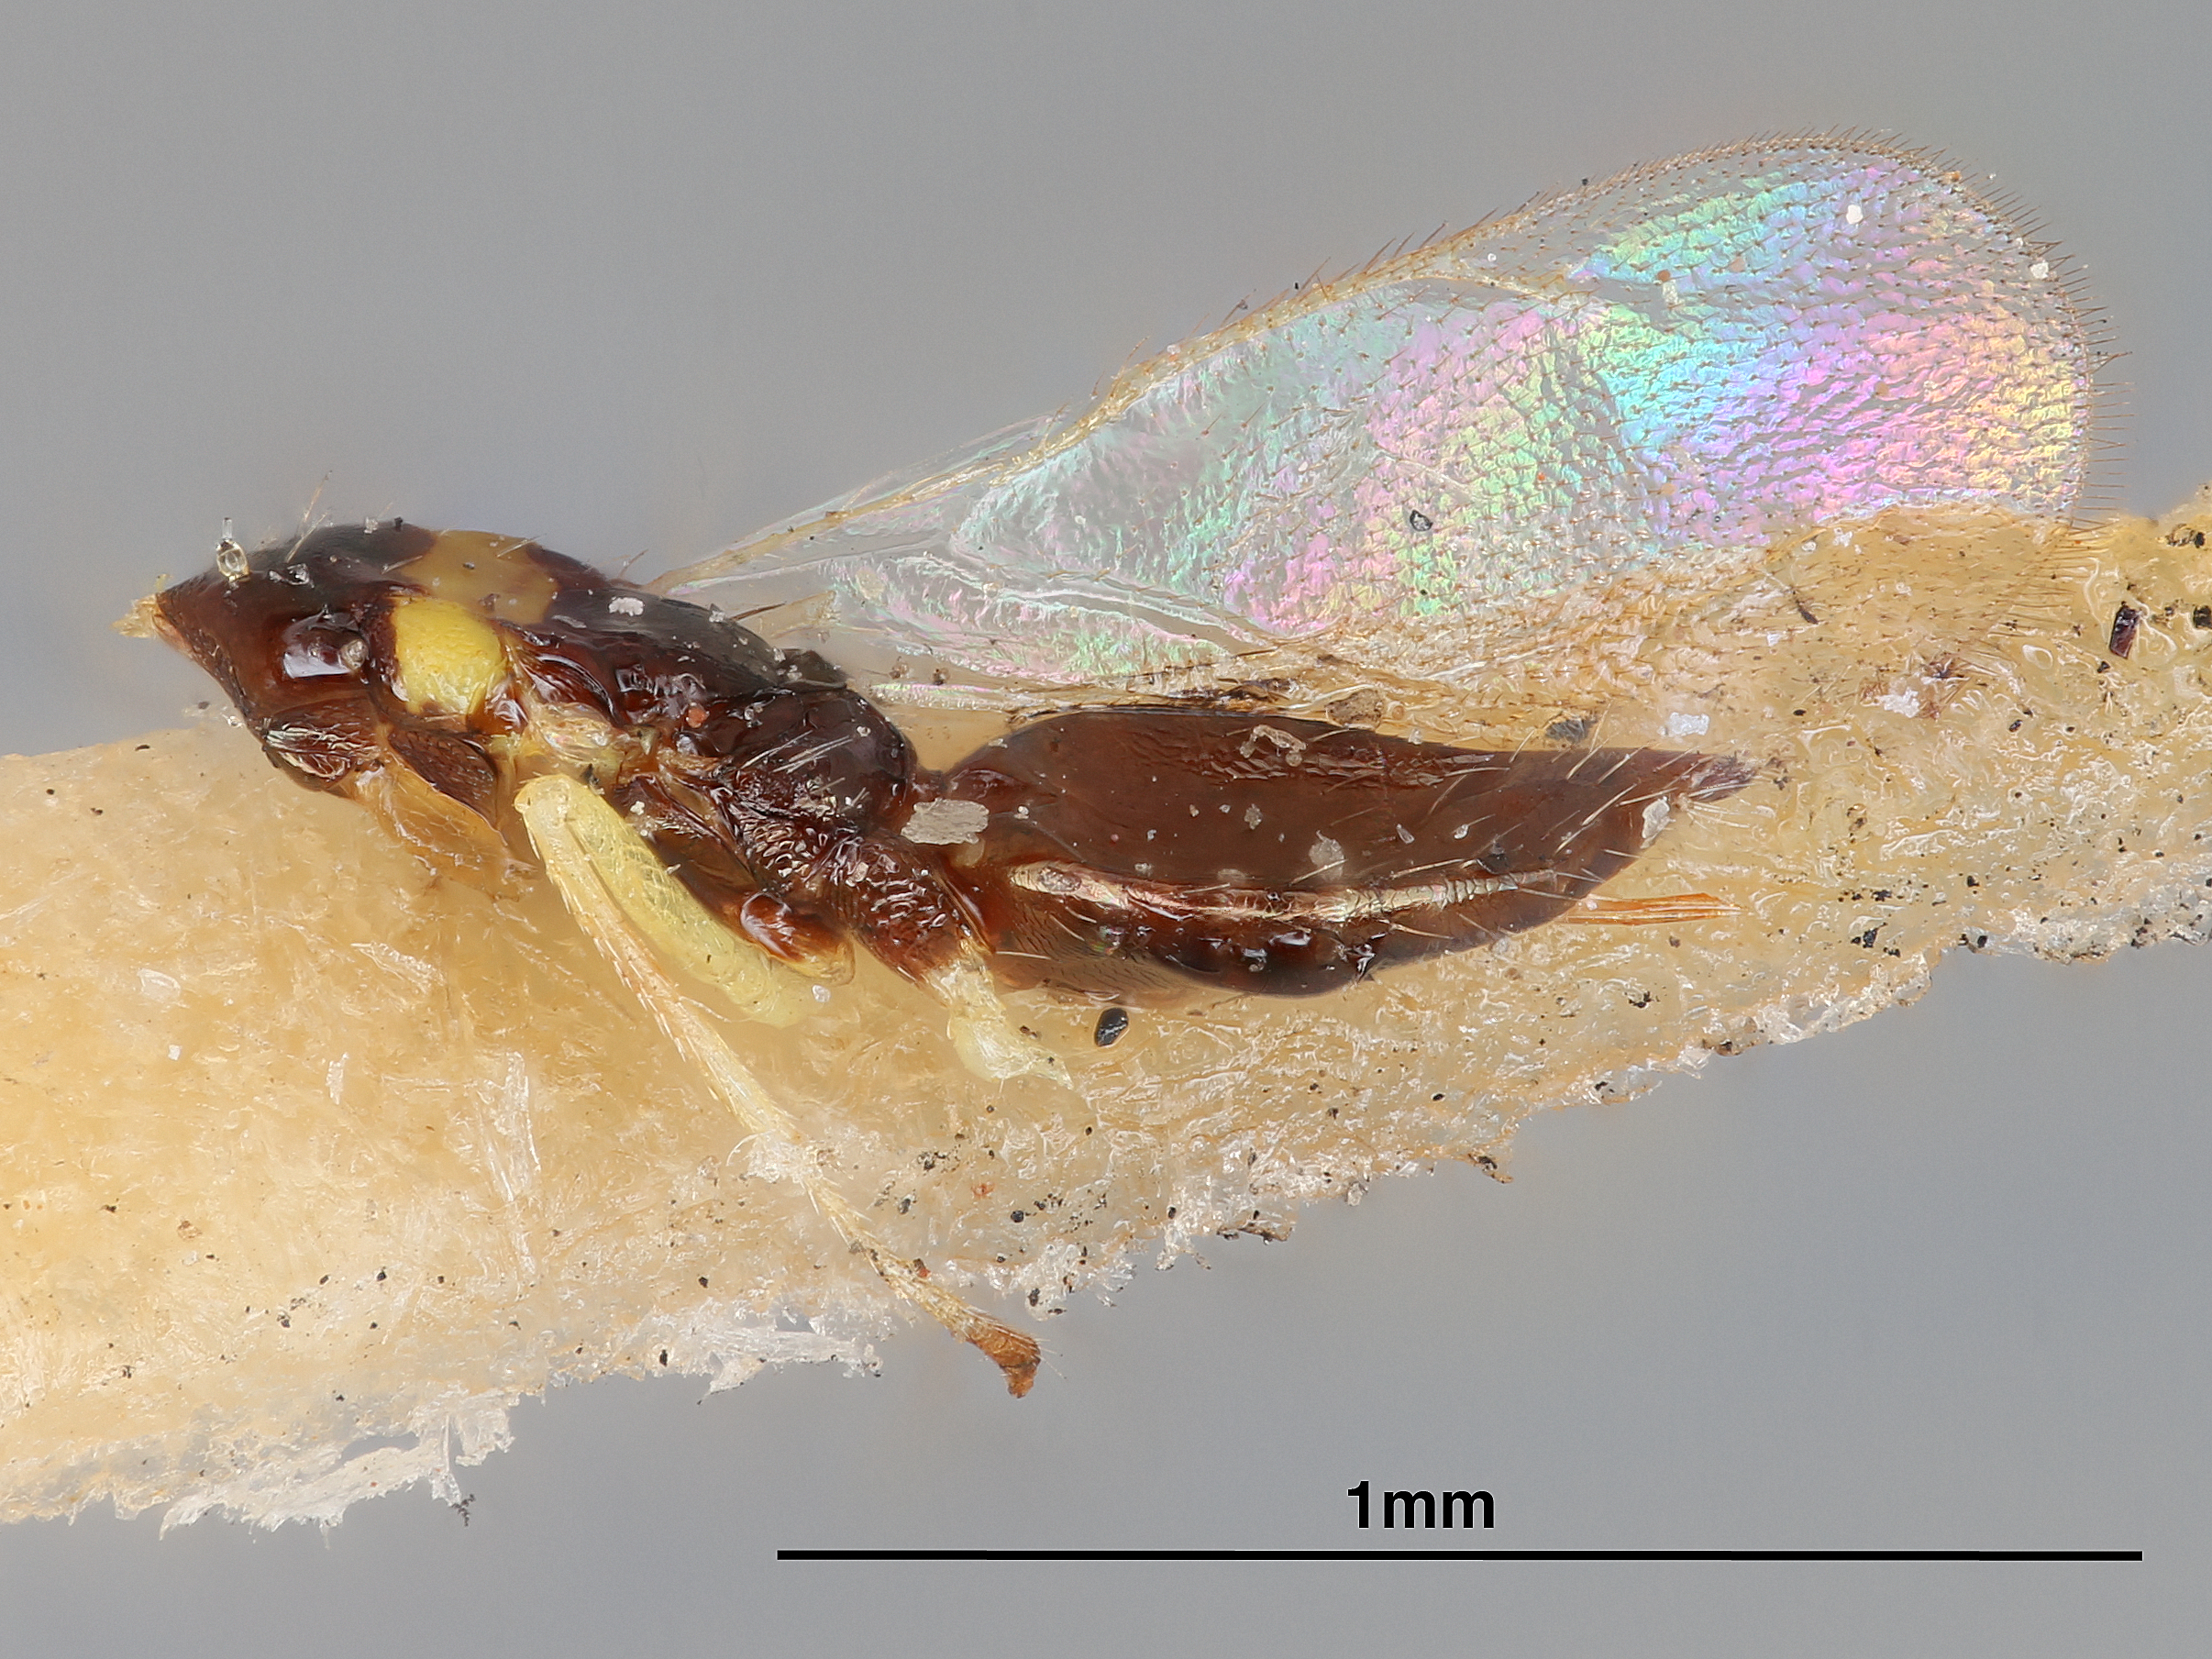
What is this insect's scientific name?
Pseudiglyphomyia cinctithorax
